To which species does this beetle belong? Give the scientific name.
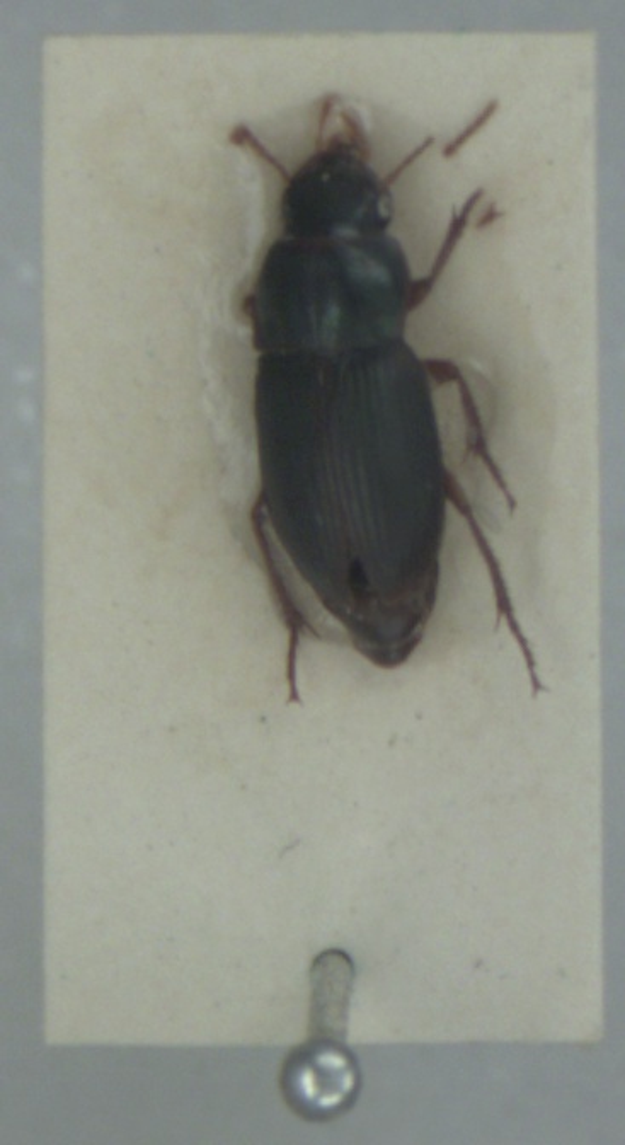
Harpalus rubripes
